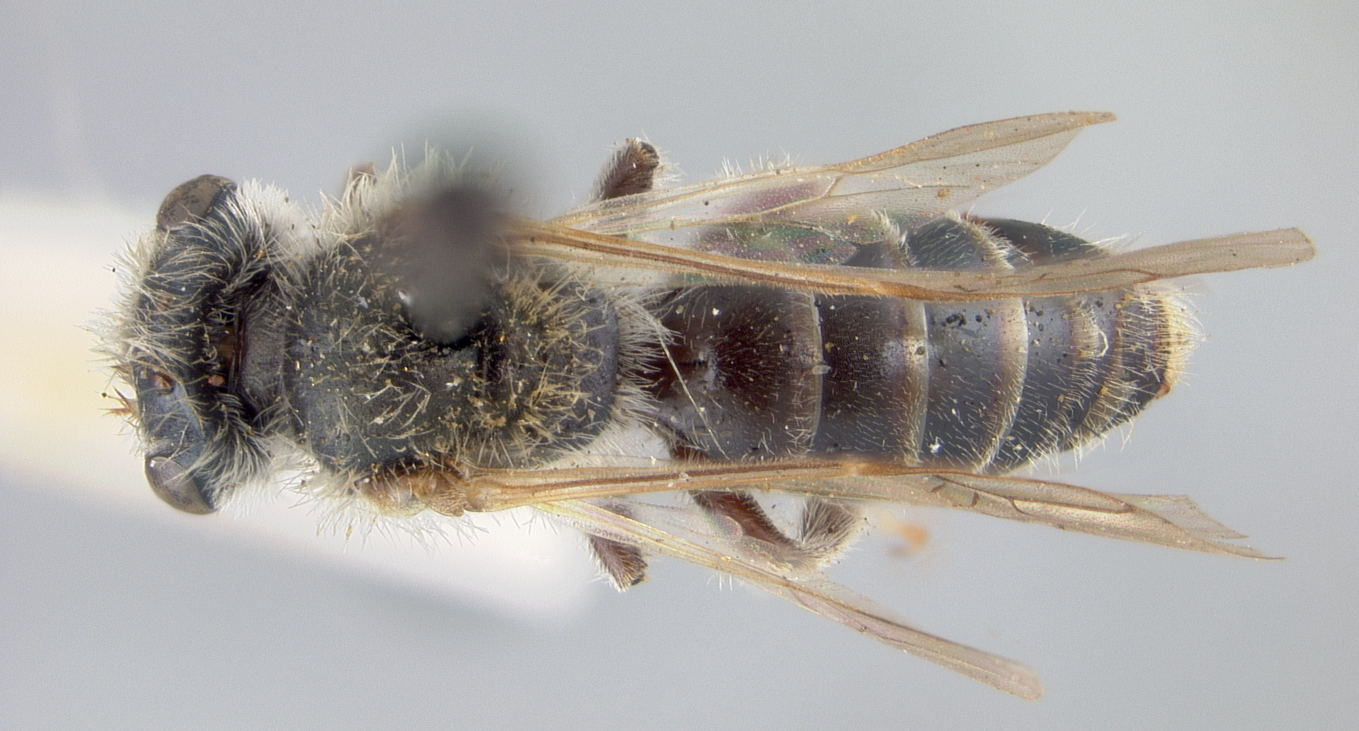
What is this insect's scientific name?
Andrena salicinellina
